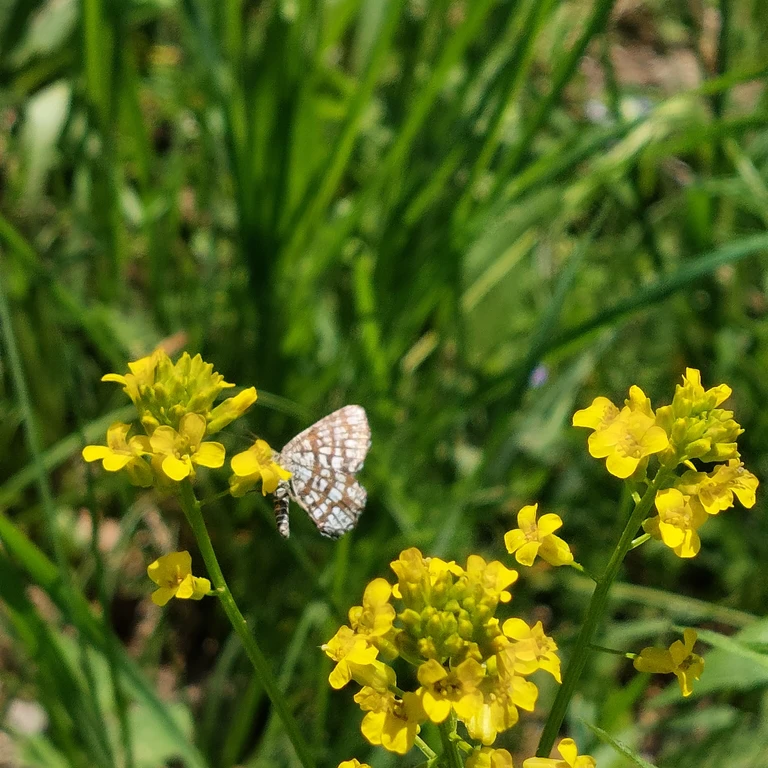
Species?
Chiasmia clathrata
